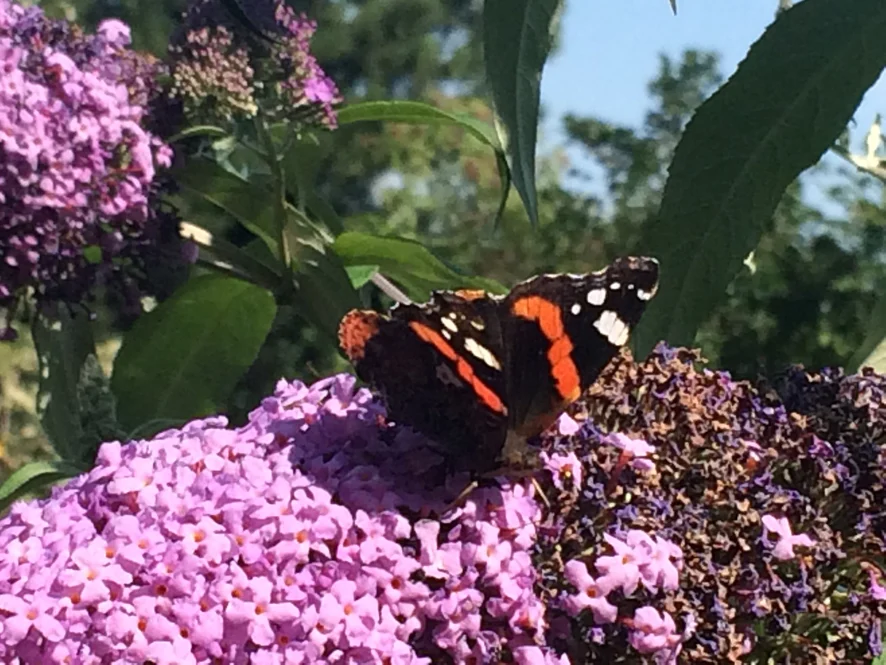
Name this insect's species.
Vanessa atalanta
